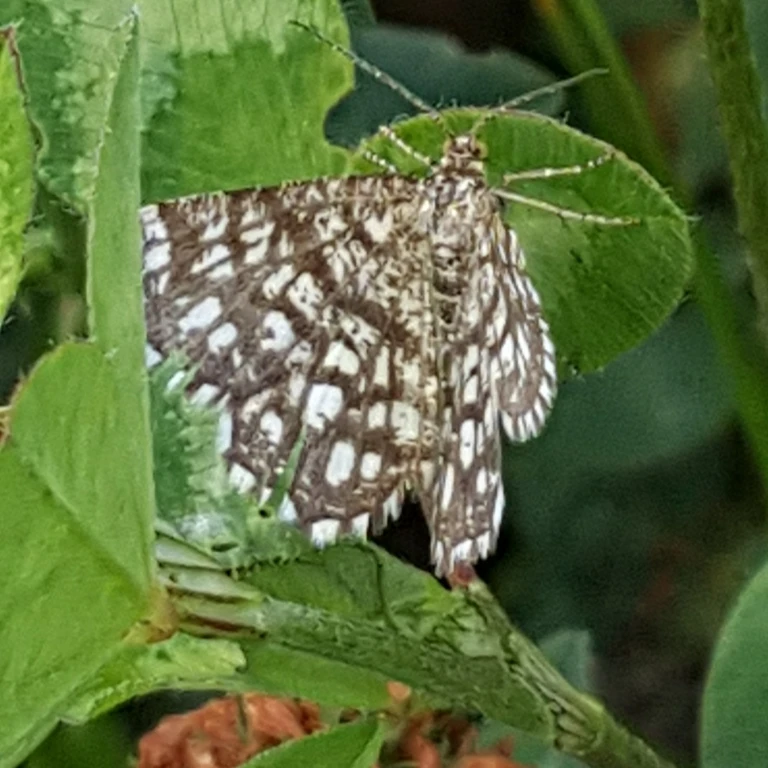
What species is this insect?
Chiasmia clathrata
